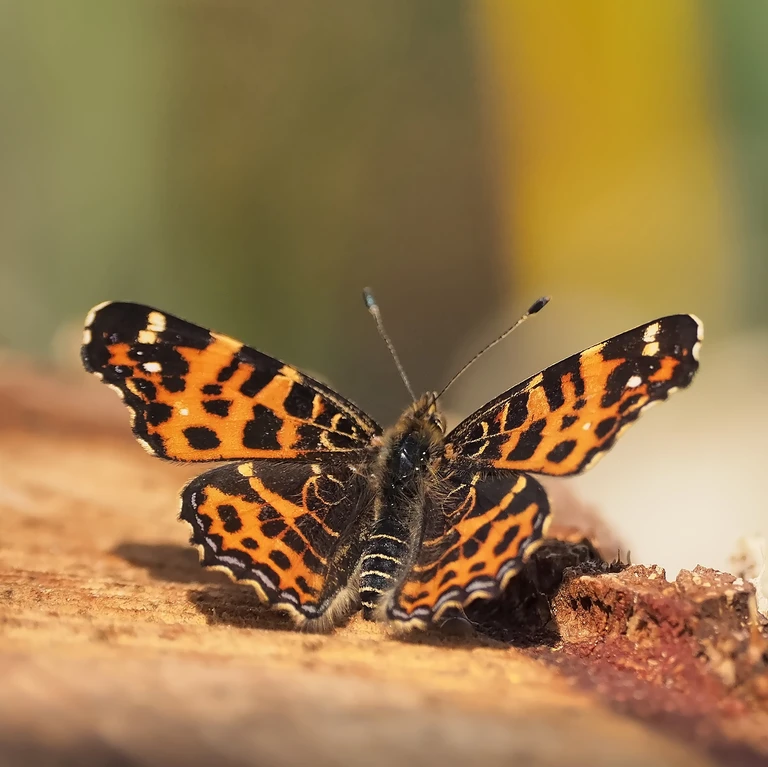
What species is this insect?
Araschnia levana
